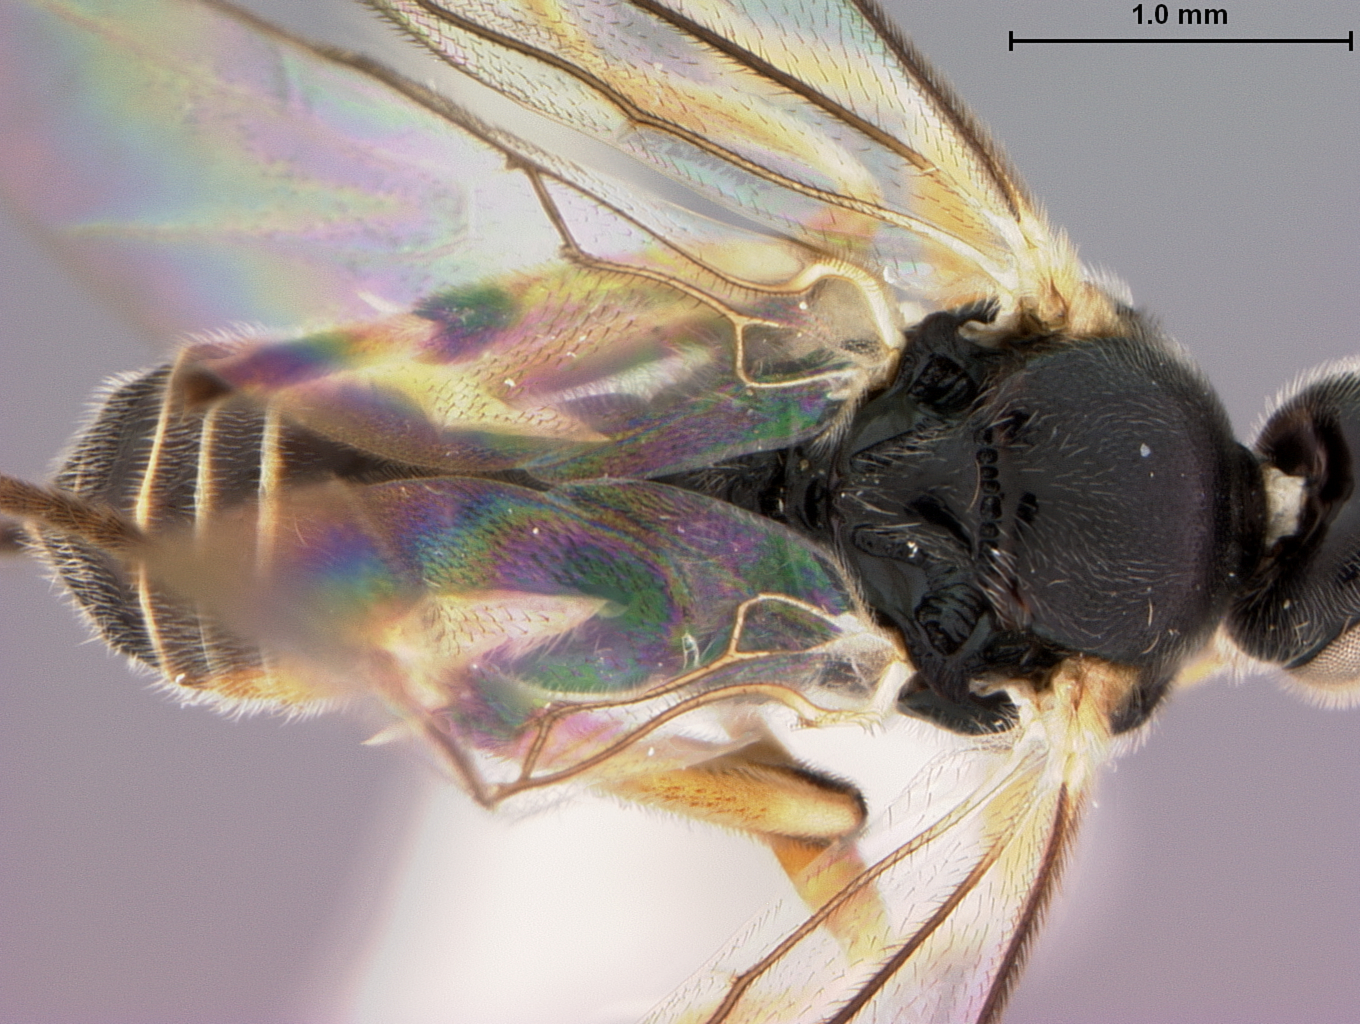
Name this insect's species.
Alphomelon citroloma
